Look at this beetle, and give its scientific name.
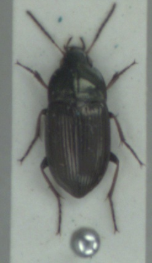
Amara plebeja
